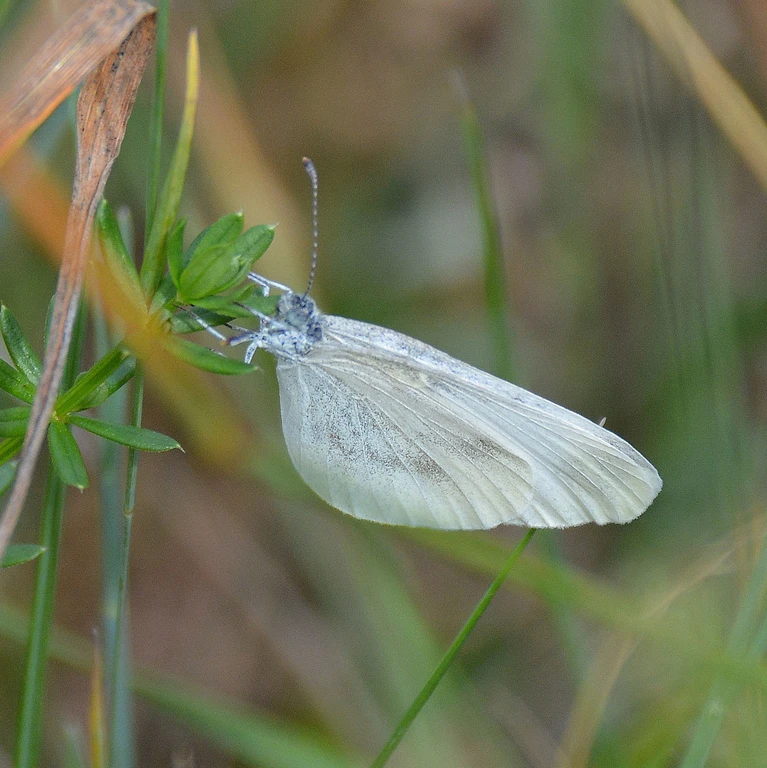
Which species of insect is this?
Leptidea sinapis/juvernica
